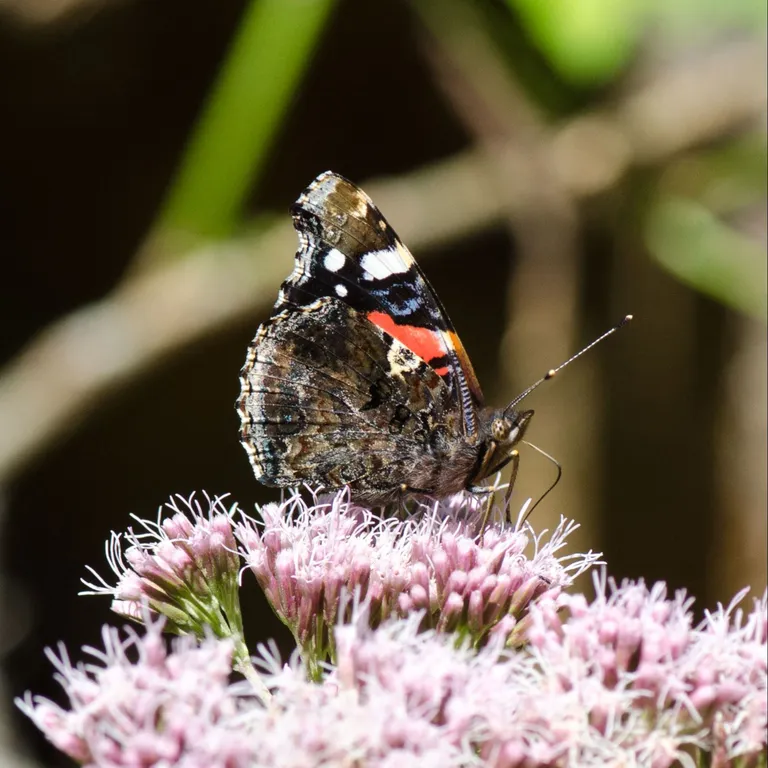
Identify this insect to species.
Vanessa atalanta
